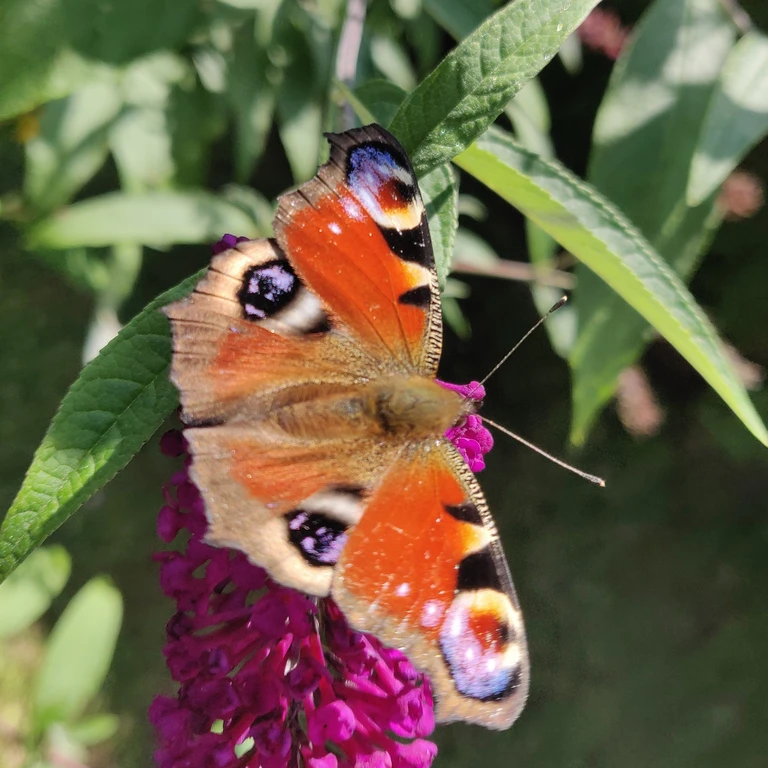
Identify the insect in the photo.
Aglais io
